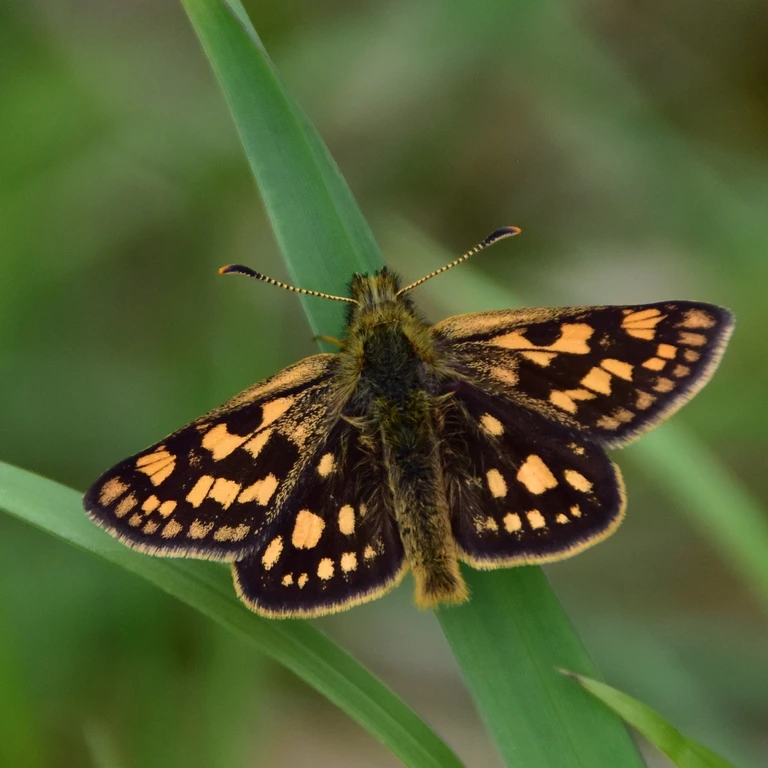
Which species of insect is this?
Carterocephalus palaemon
